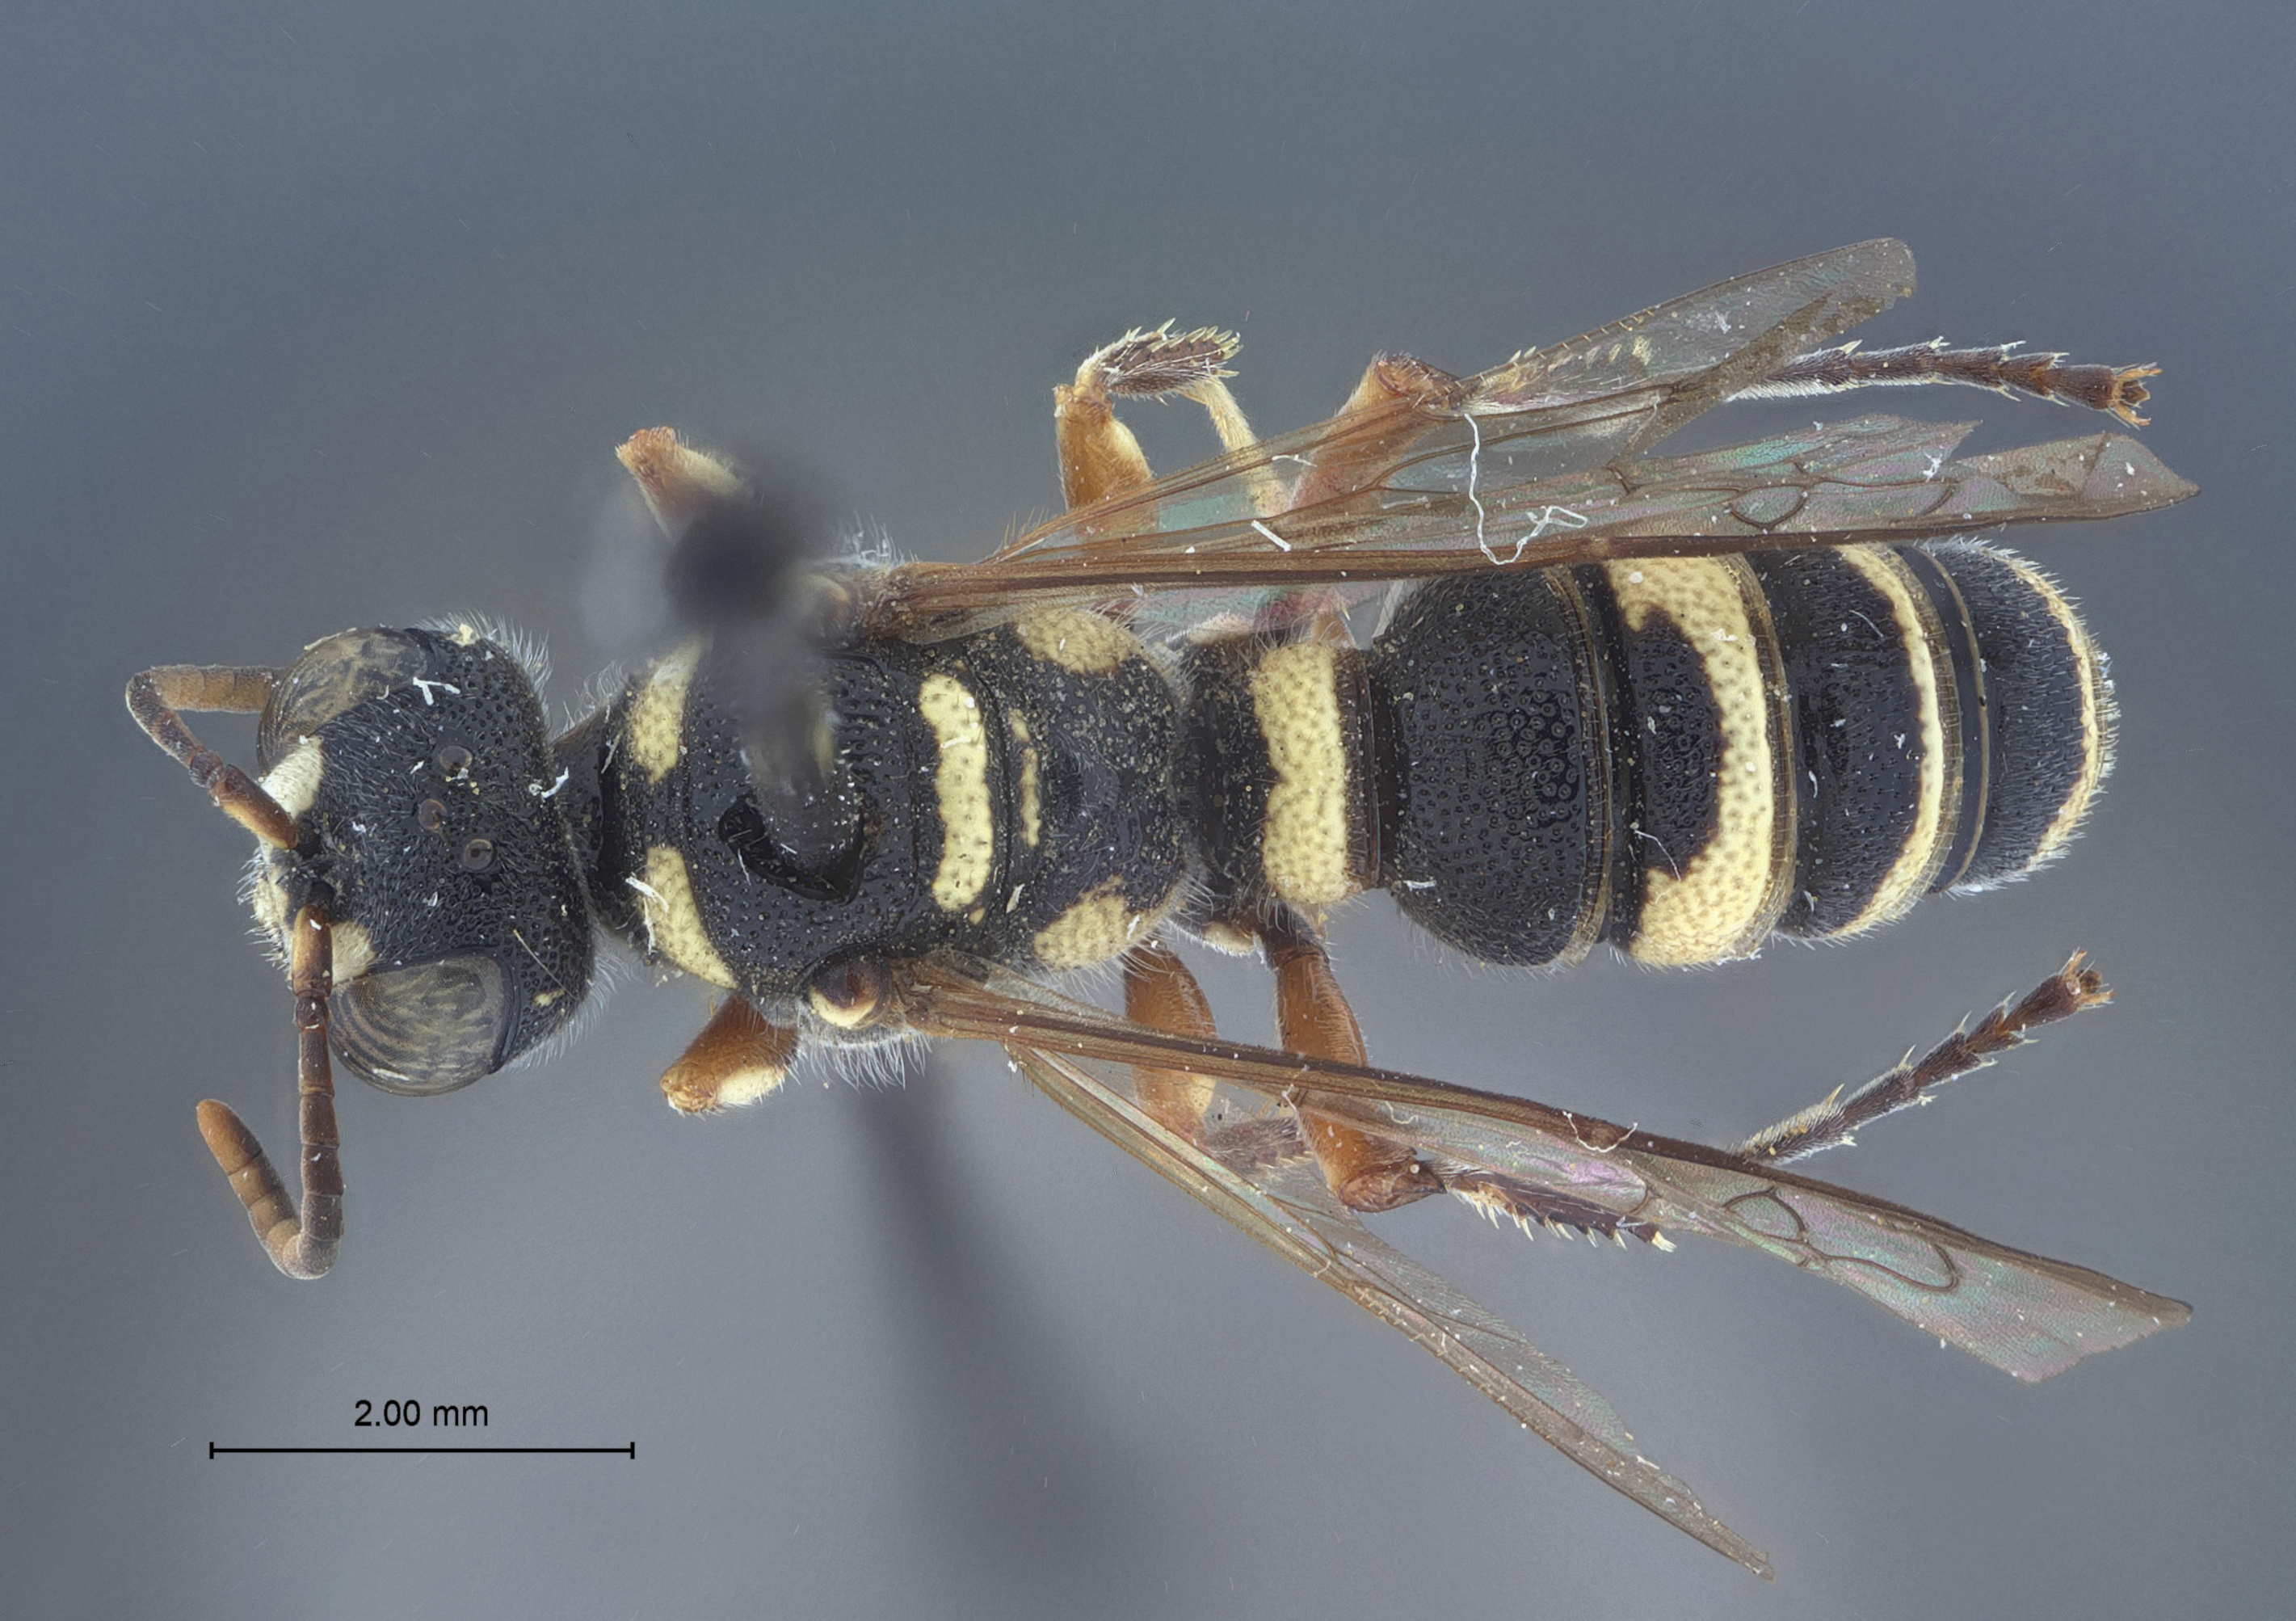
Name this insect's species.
Cerceris albida
